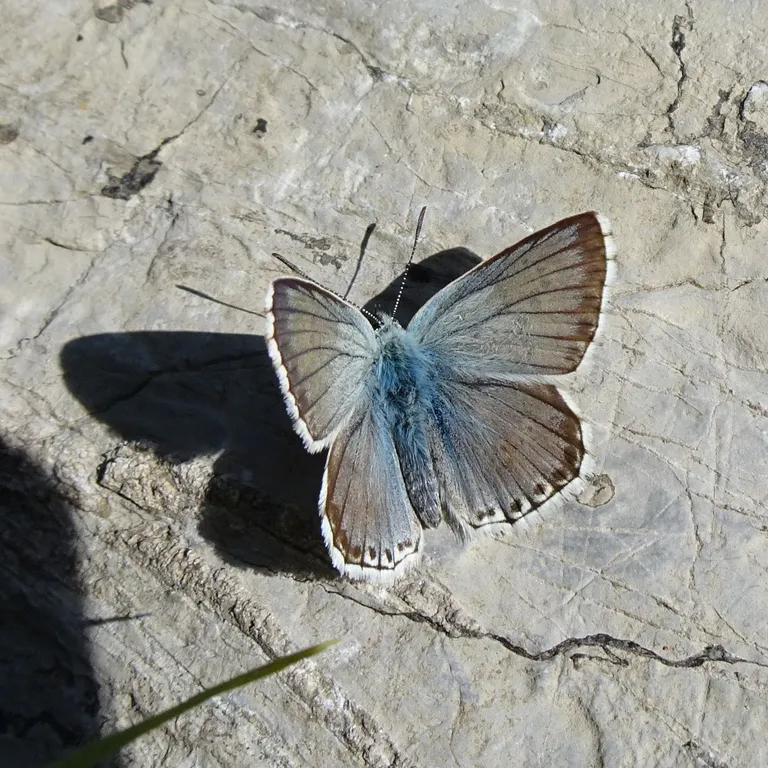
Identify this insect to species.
Lysandra coridon
